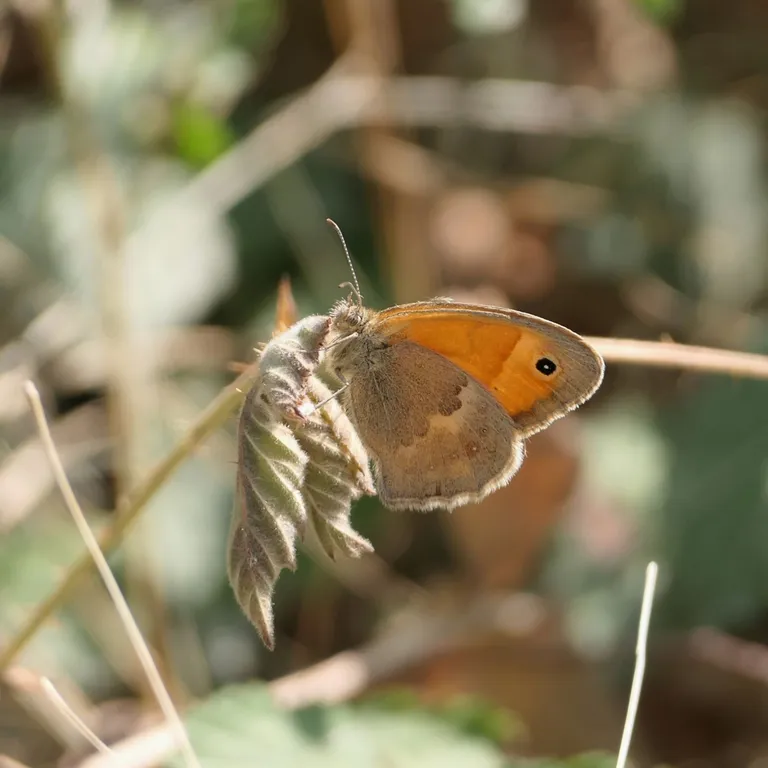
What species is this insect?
Coenonympha pamphilus
